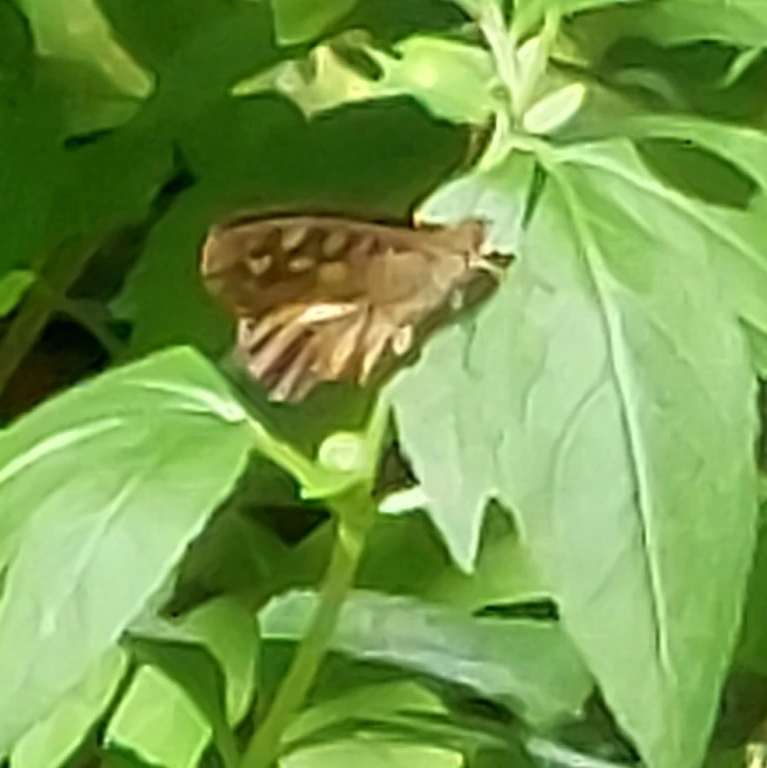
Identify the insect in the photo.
Pararge aegeria
